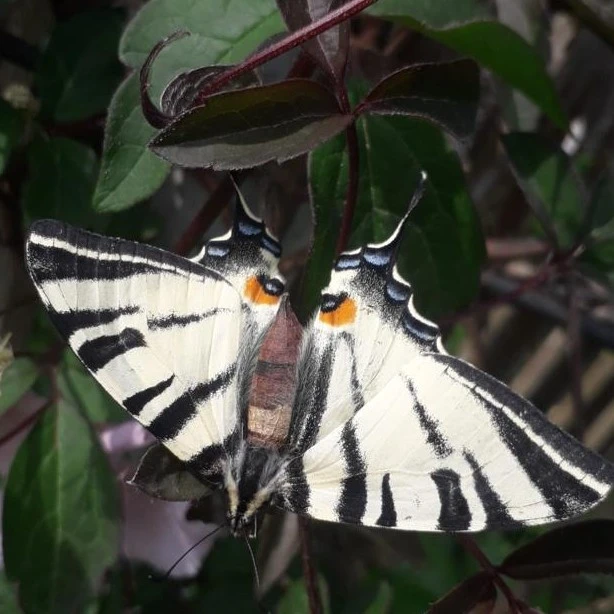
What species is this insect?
Iphiclides podalirius
